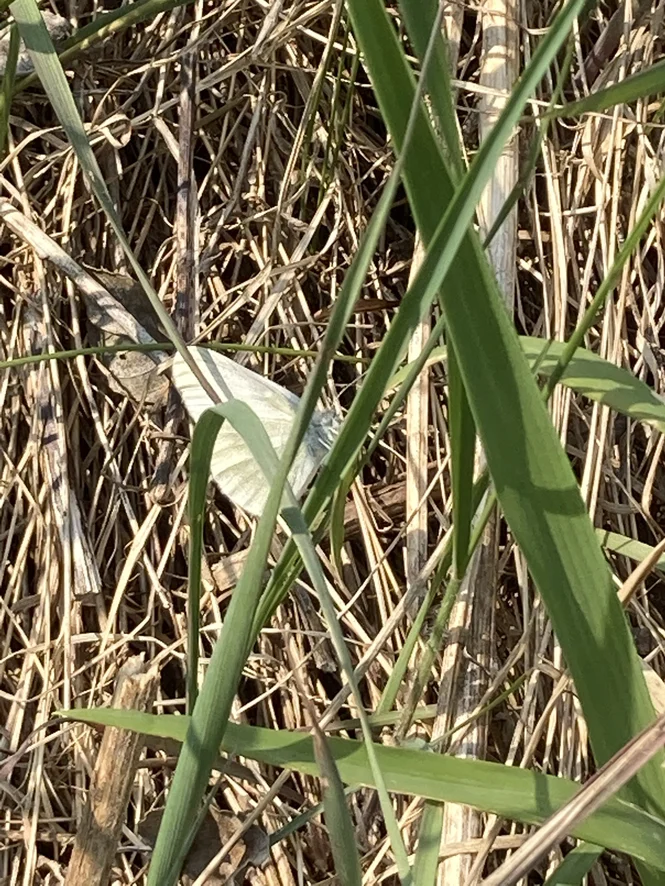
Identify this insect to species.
Leptidea sinapis/juvernica
